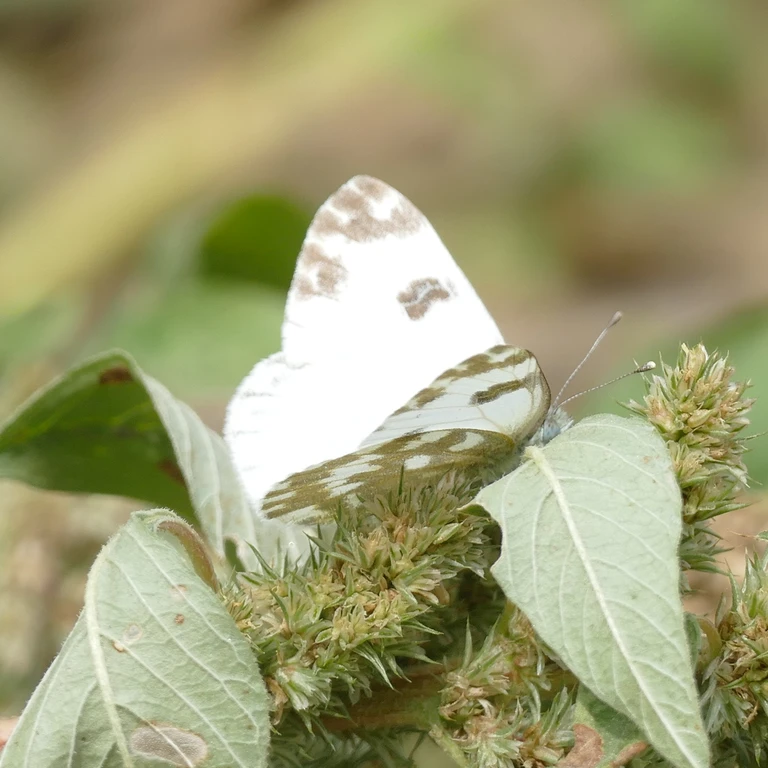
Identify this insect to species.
Pontia edusa
